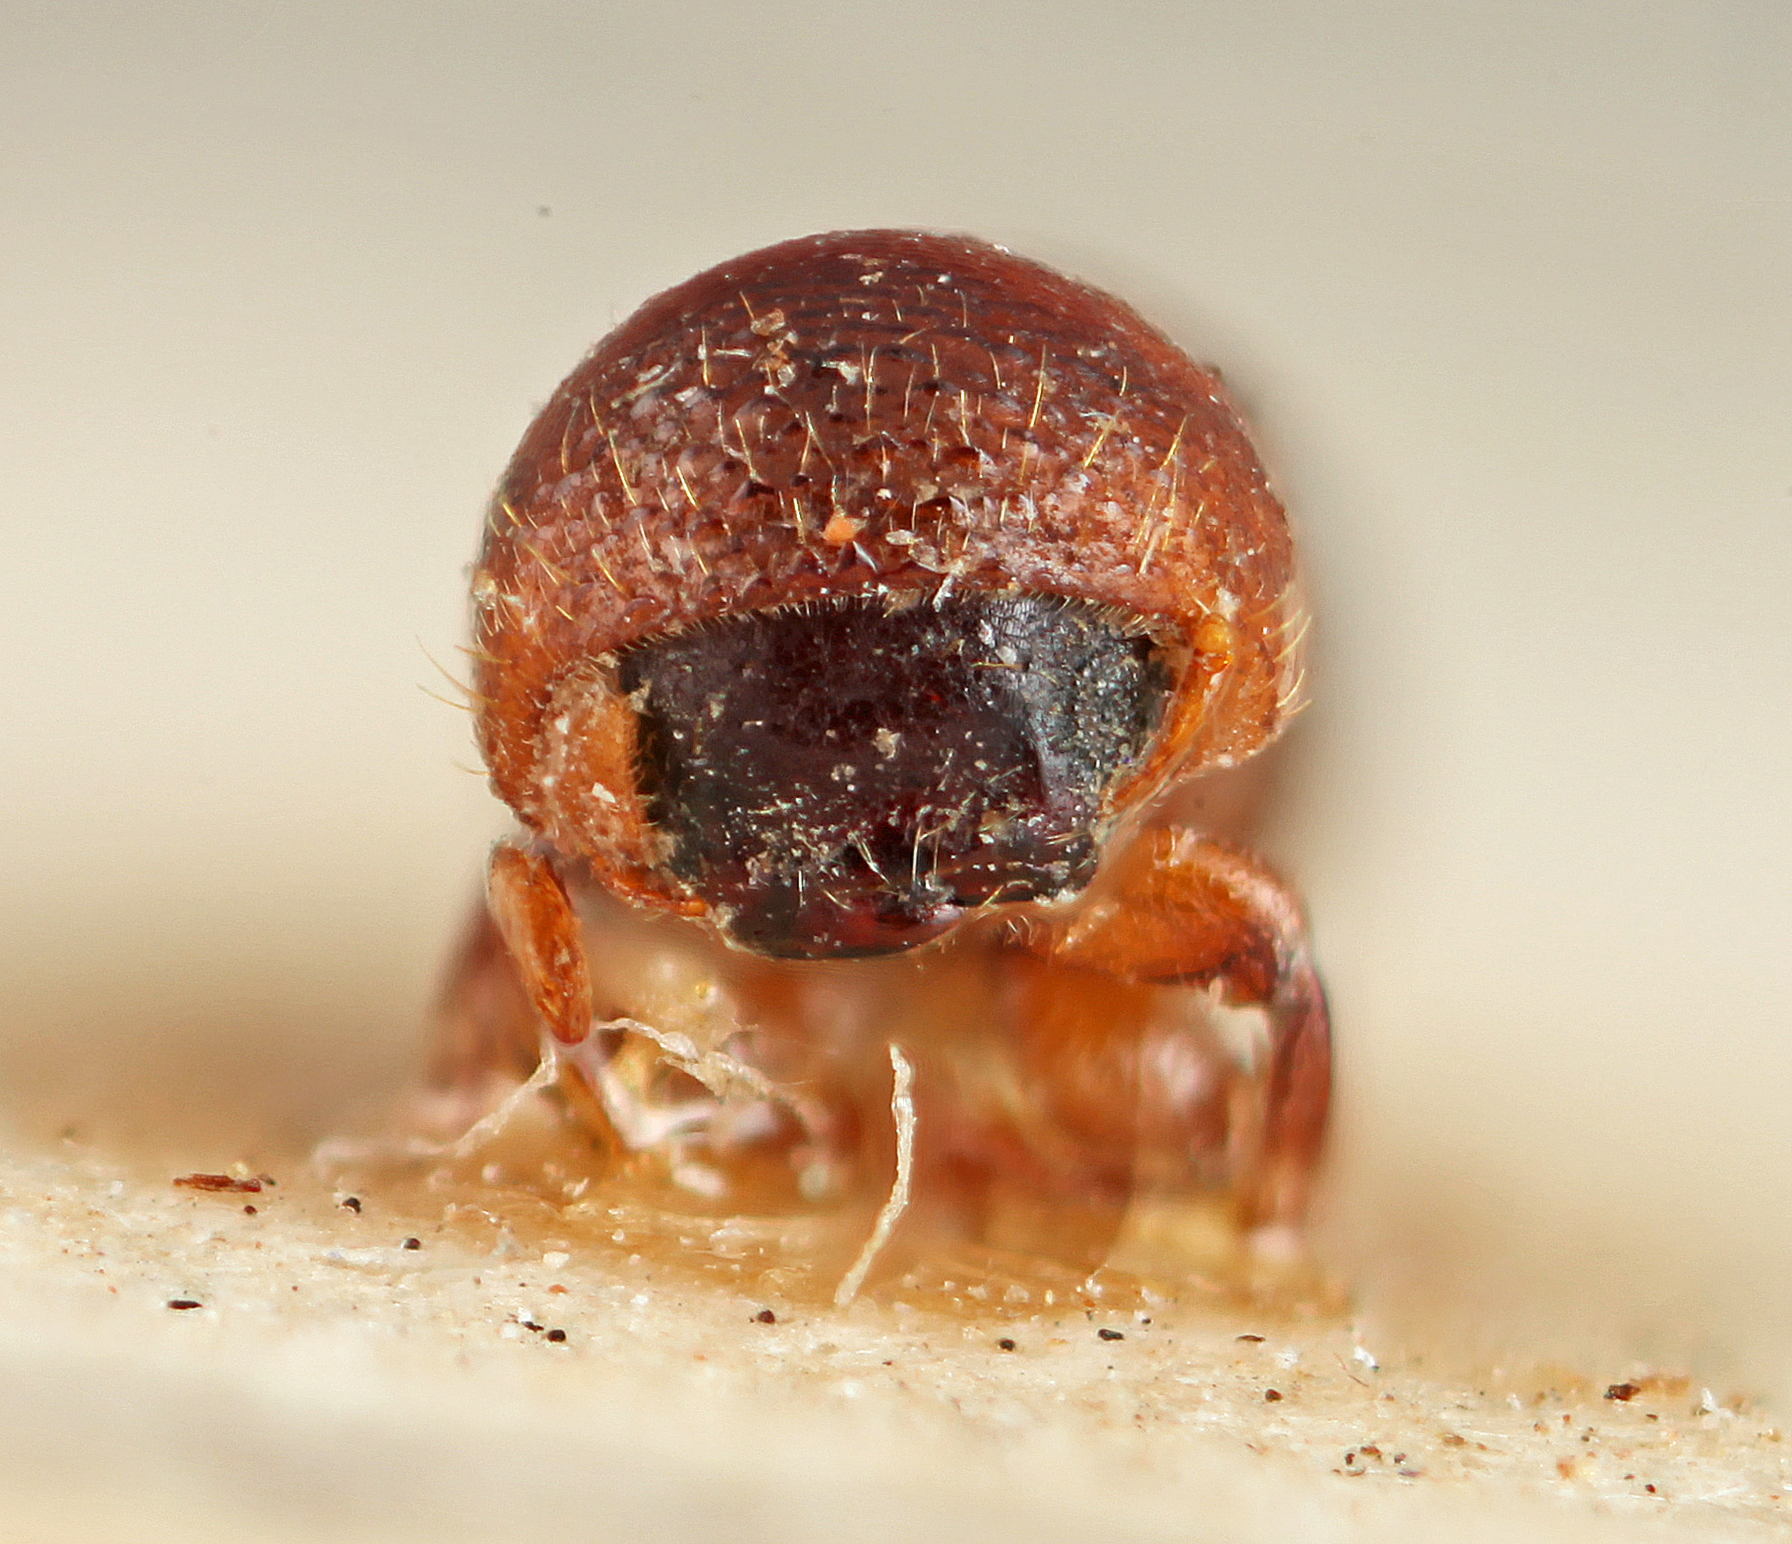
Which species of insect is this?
Corthylus emarginatus
